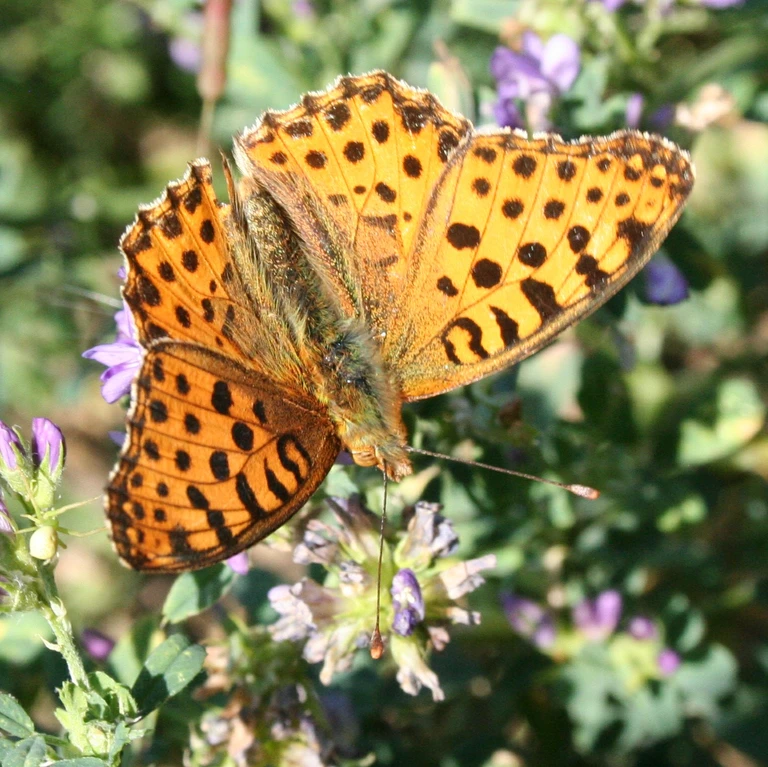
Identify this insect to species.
Issoria lathonia
